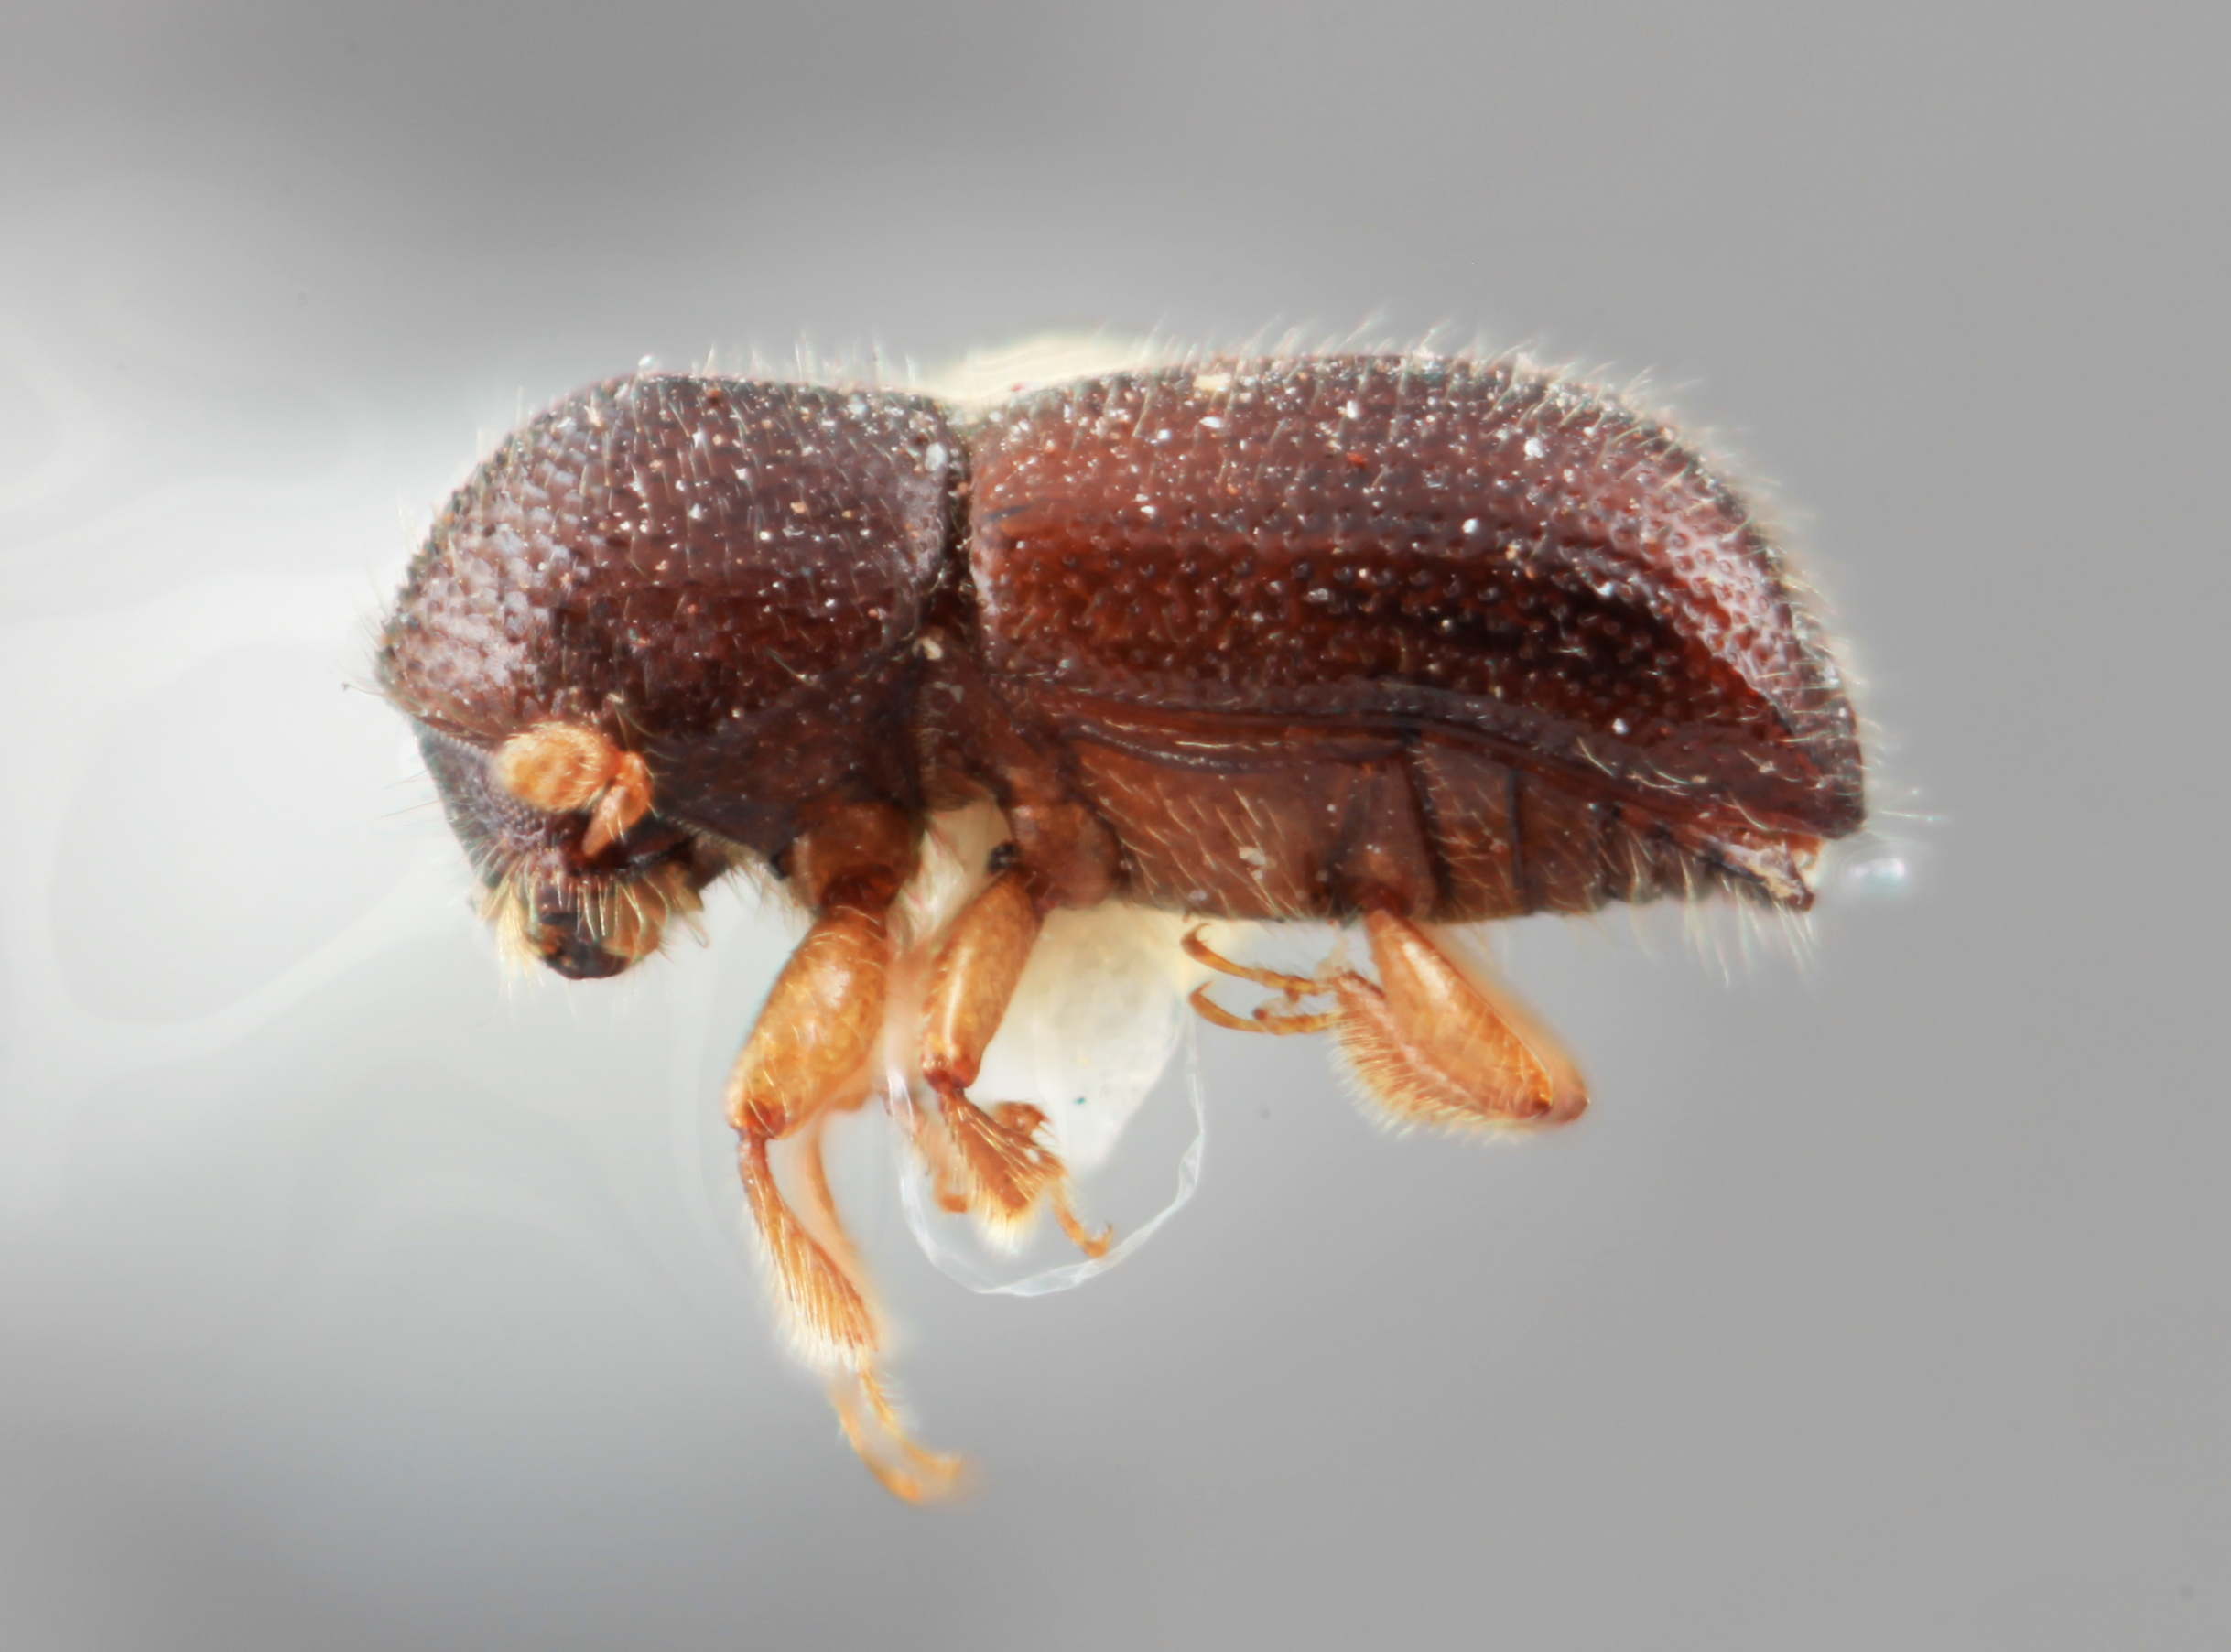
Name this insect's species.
Xyleborus devexus
